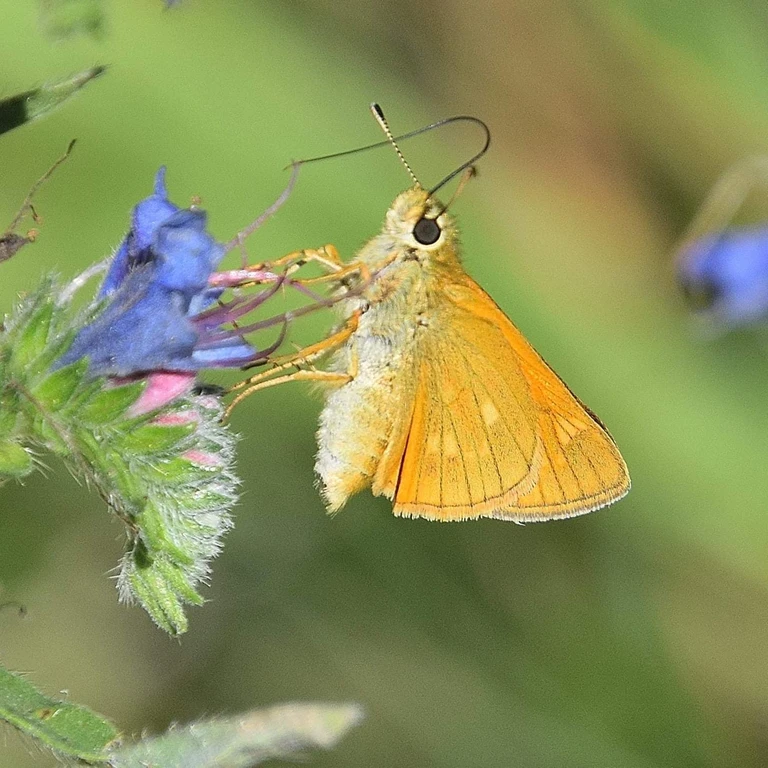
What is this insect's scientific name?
Ochlodes sylvanus (also Ochlodes venata)
